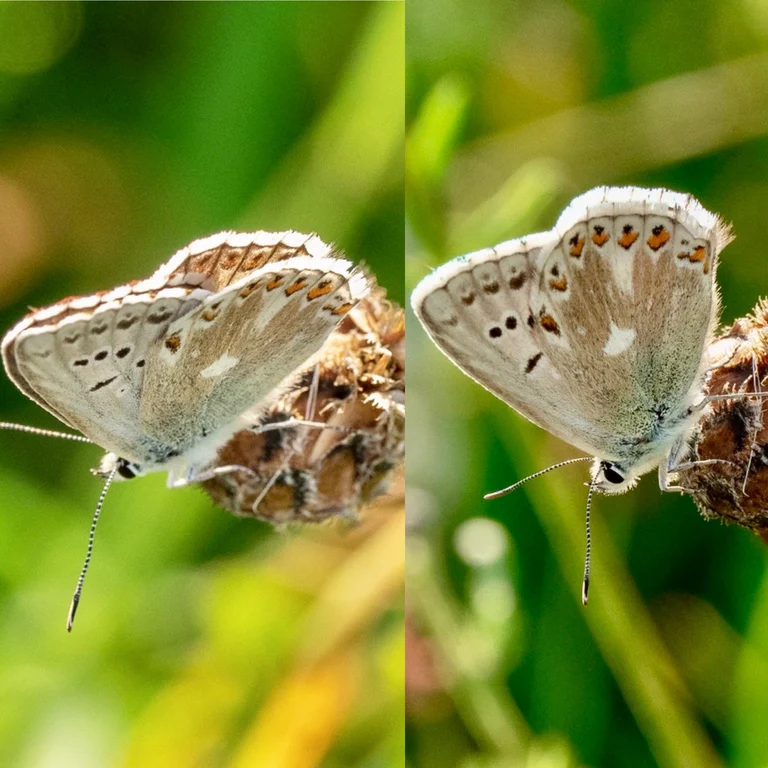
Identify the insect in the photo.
Lysandra coridon
